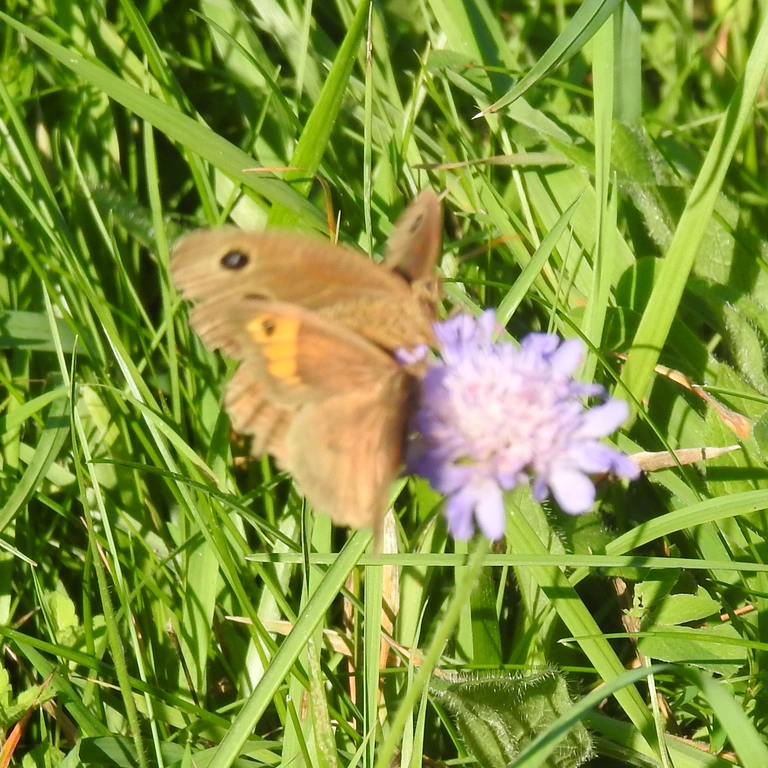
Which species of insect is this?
Minois dryas
